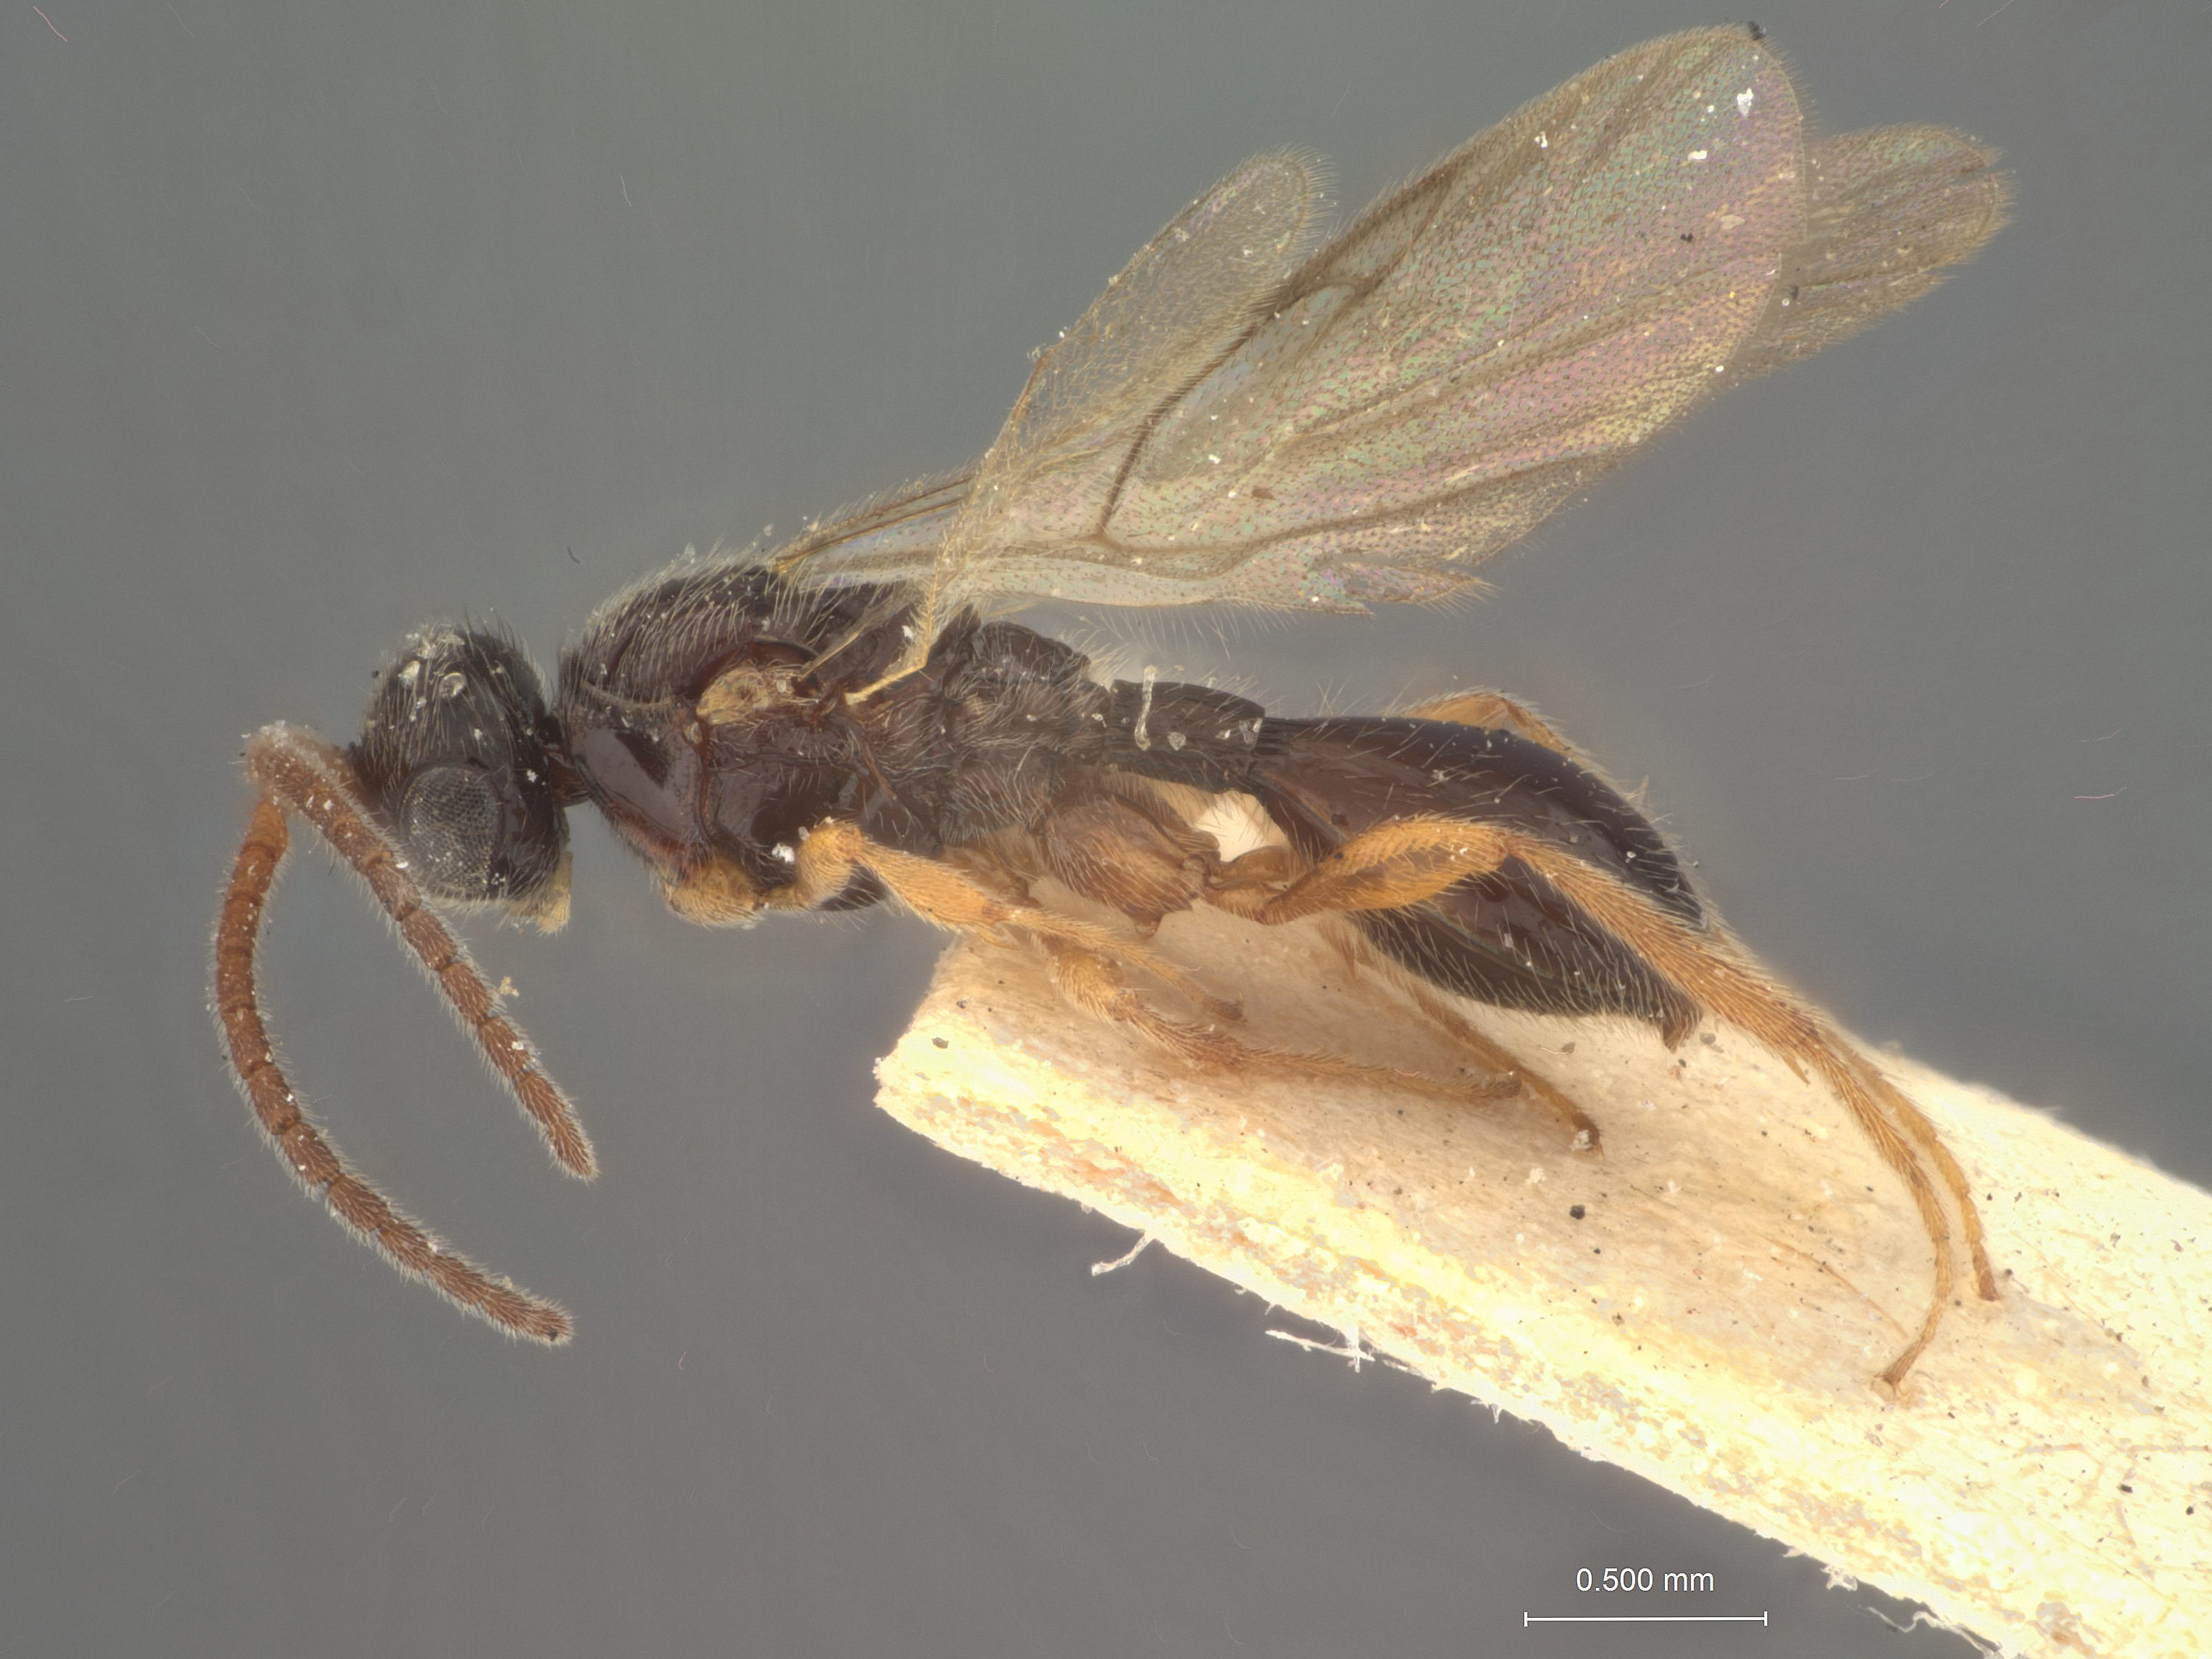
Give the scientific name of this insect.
Pantoclis similis
